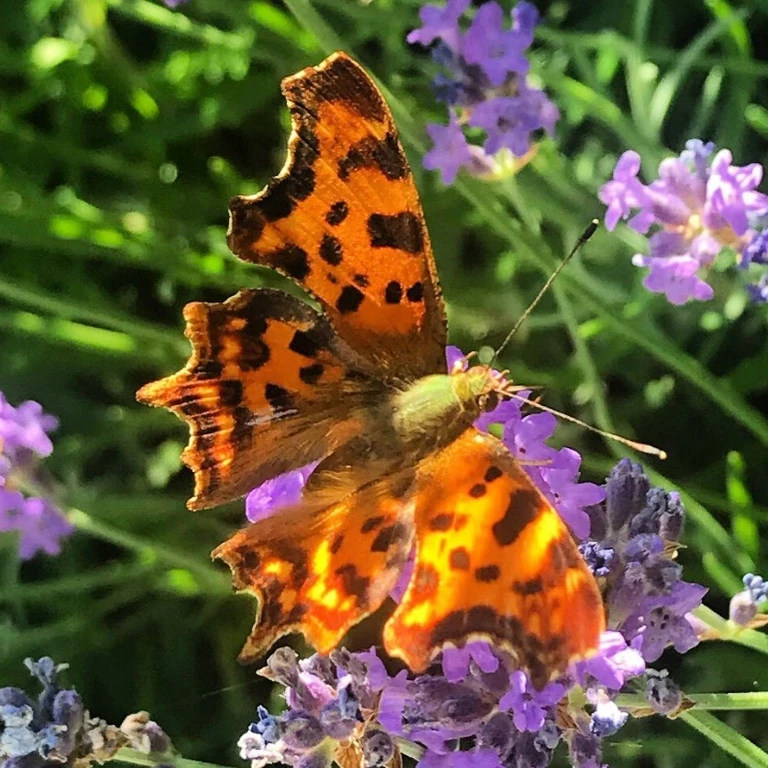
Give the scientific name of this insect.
Polygonia c-album
